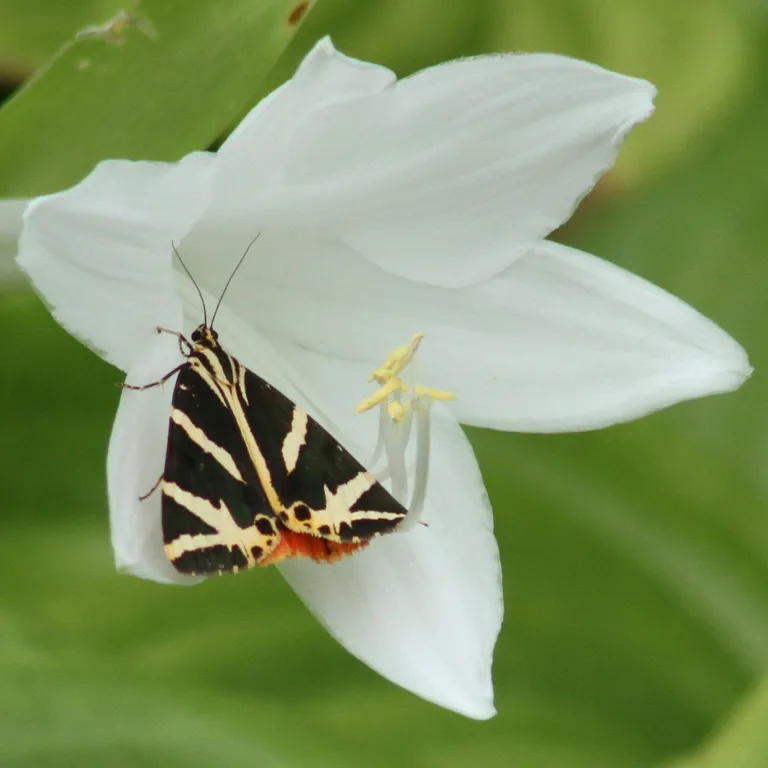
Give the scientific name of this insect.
Euplagia quadripunctaria
